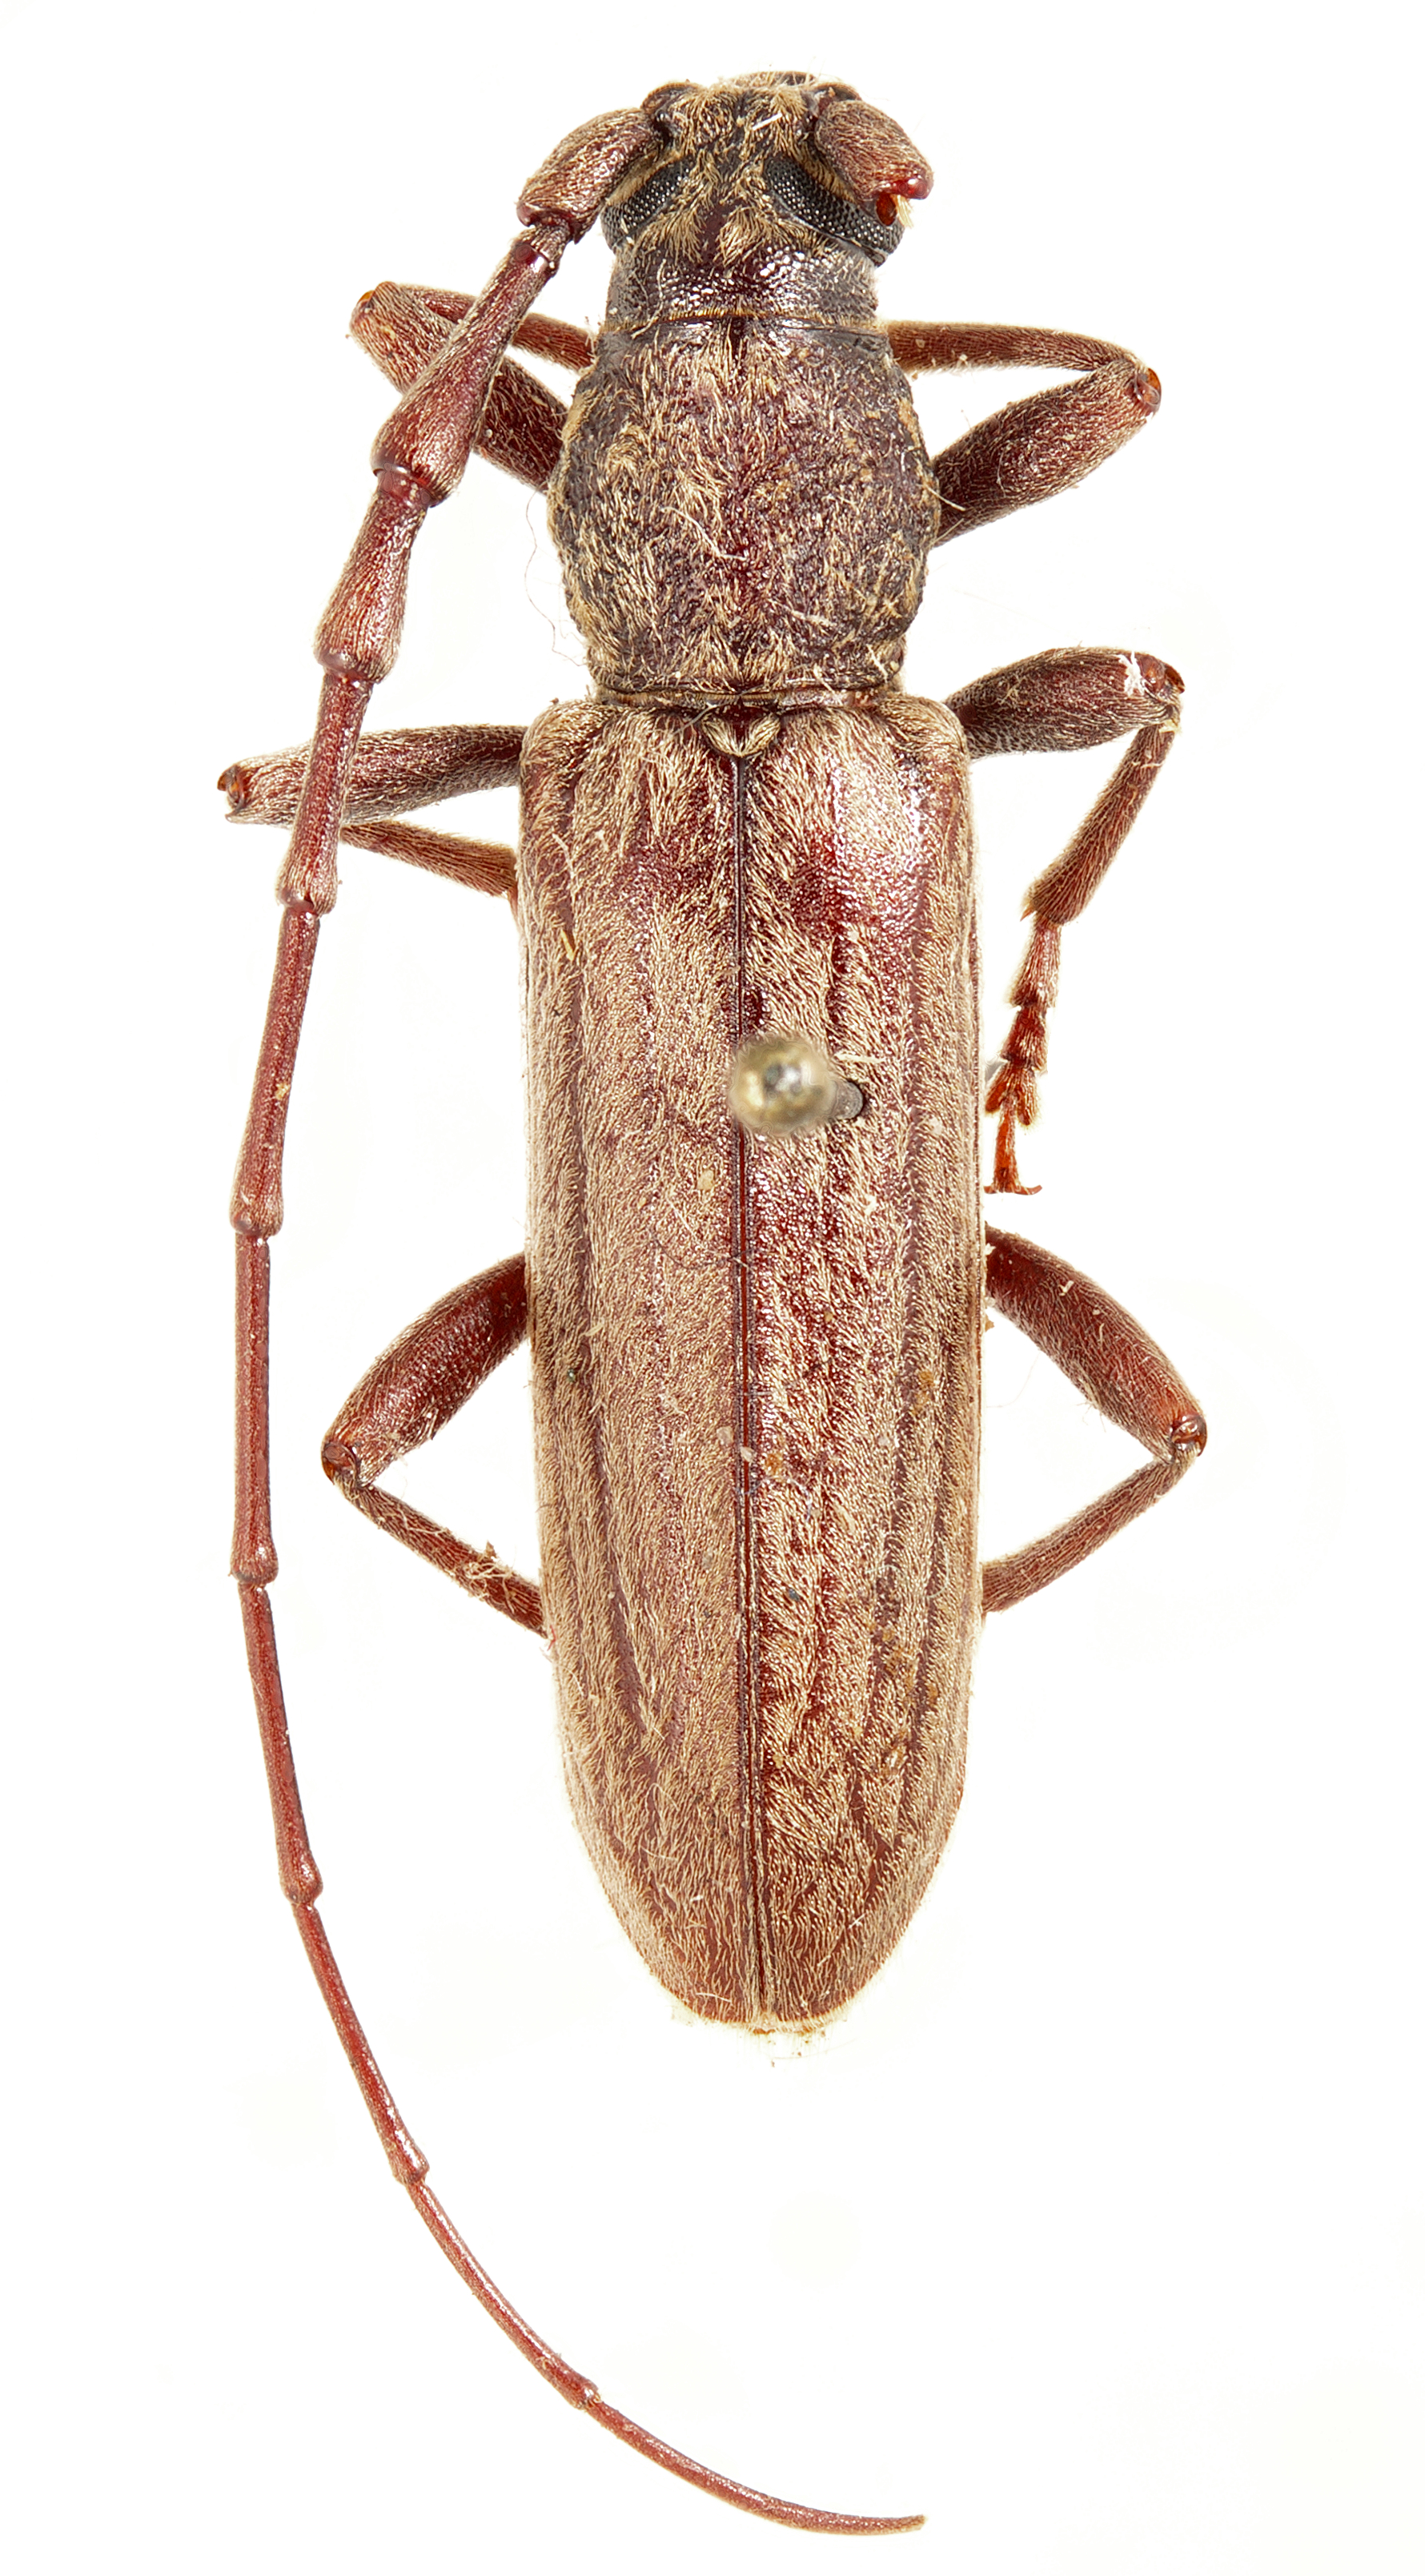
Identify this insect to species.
Pachydissus aspericollis
